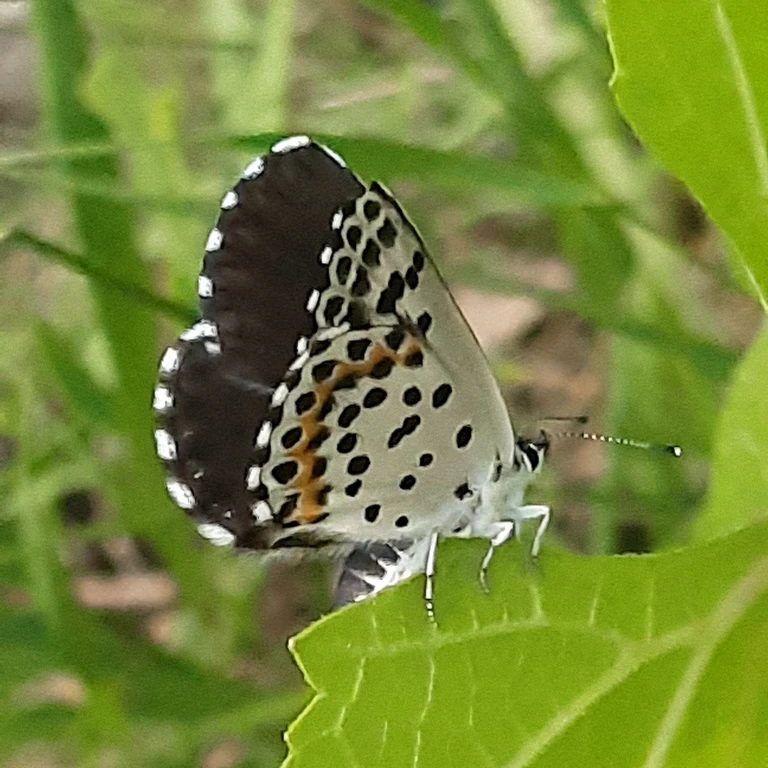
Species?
Scolitantides orion
